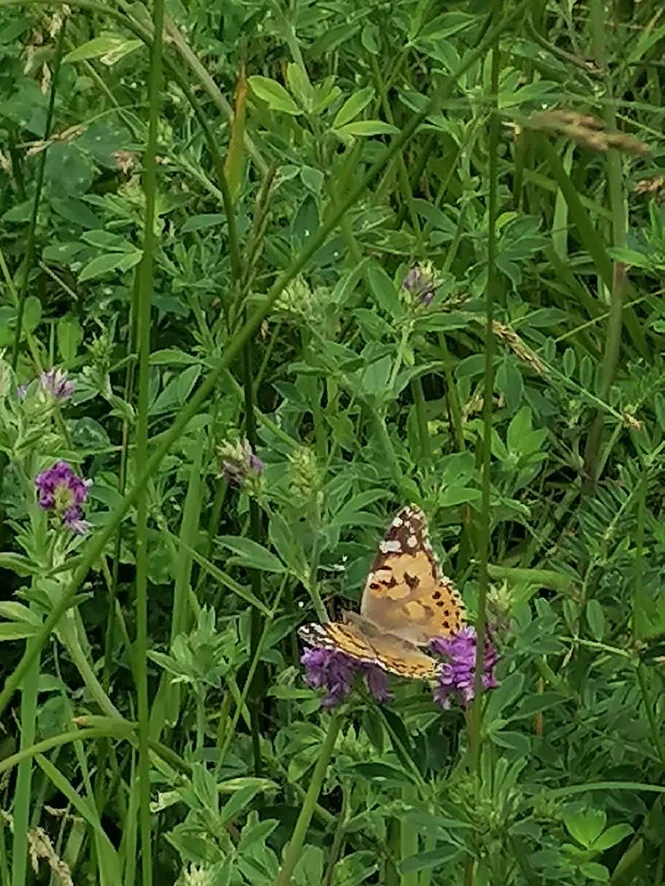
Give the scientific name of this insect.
Vanessa cardui
